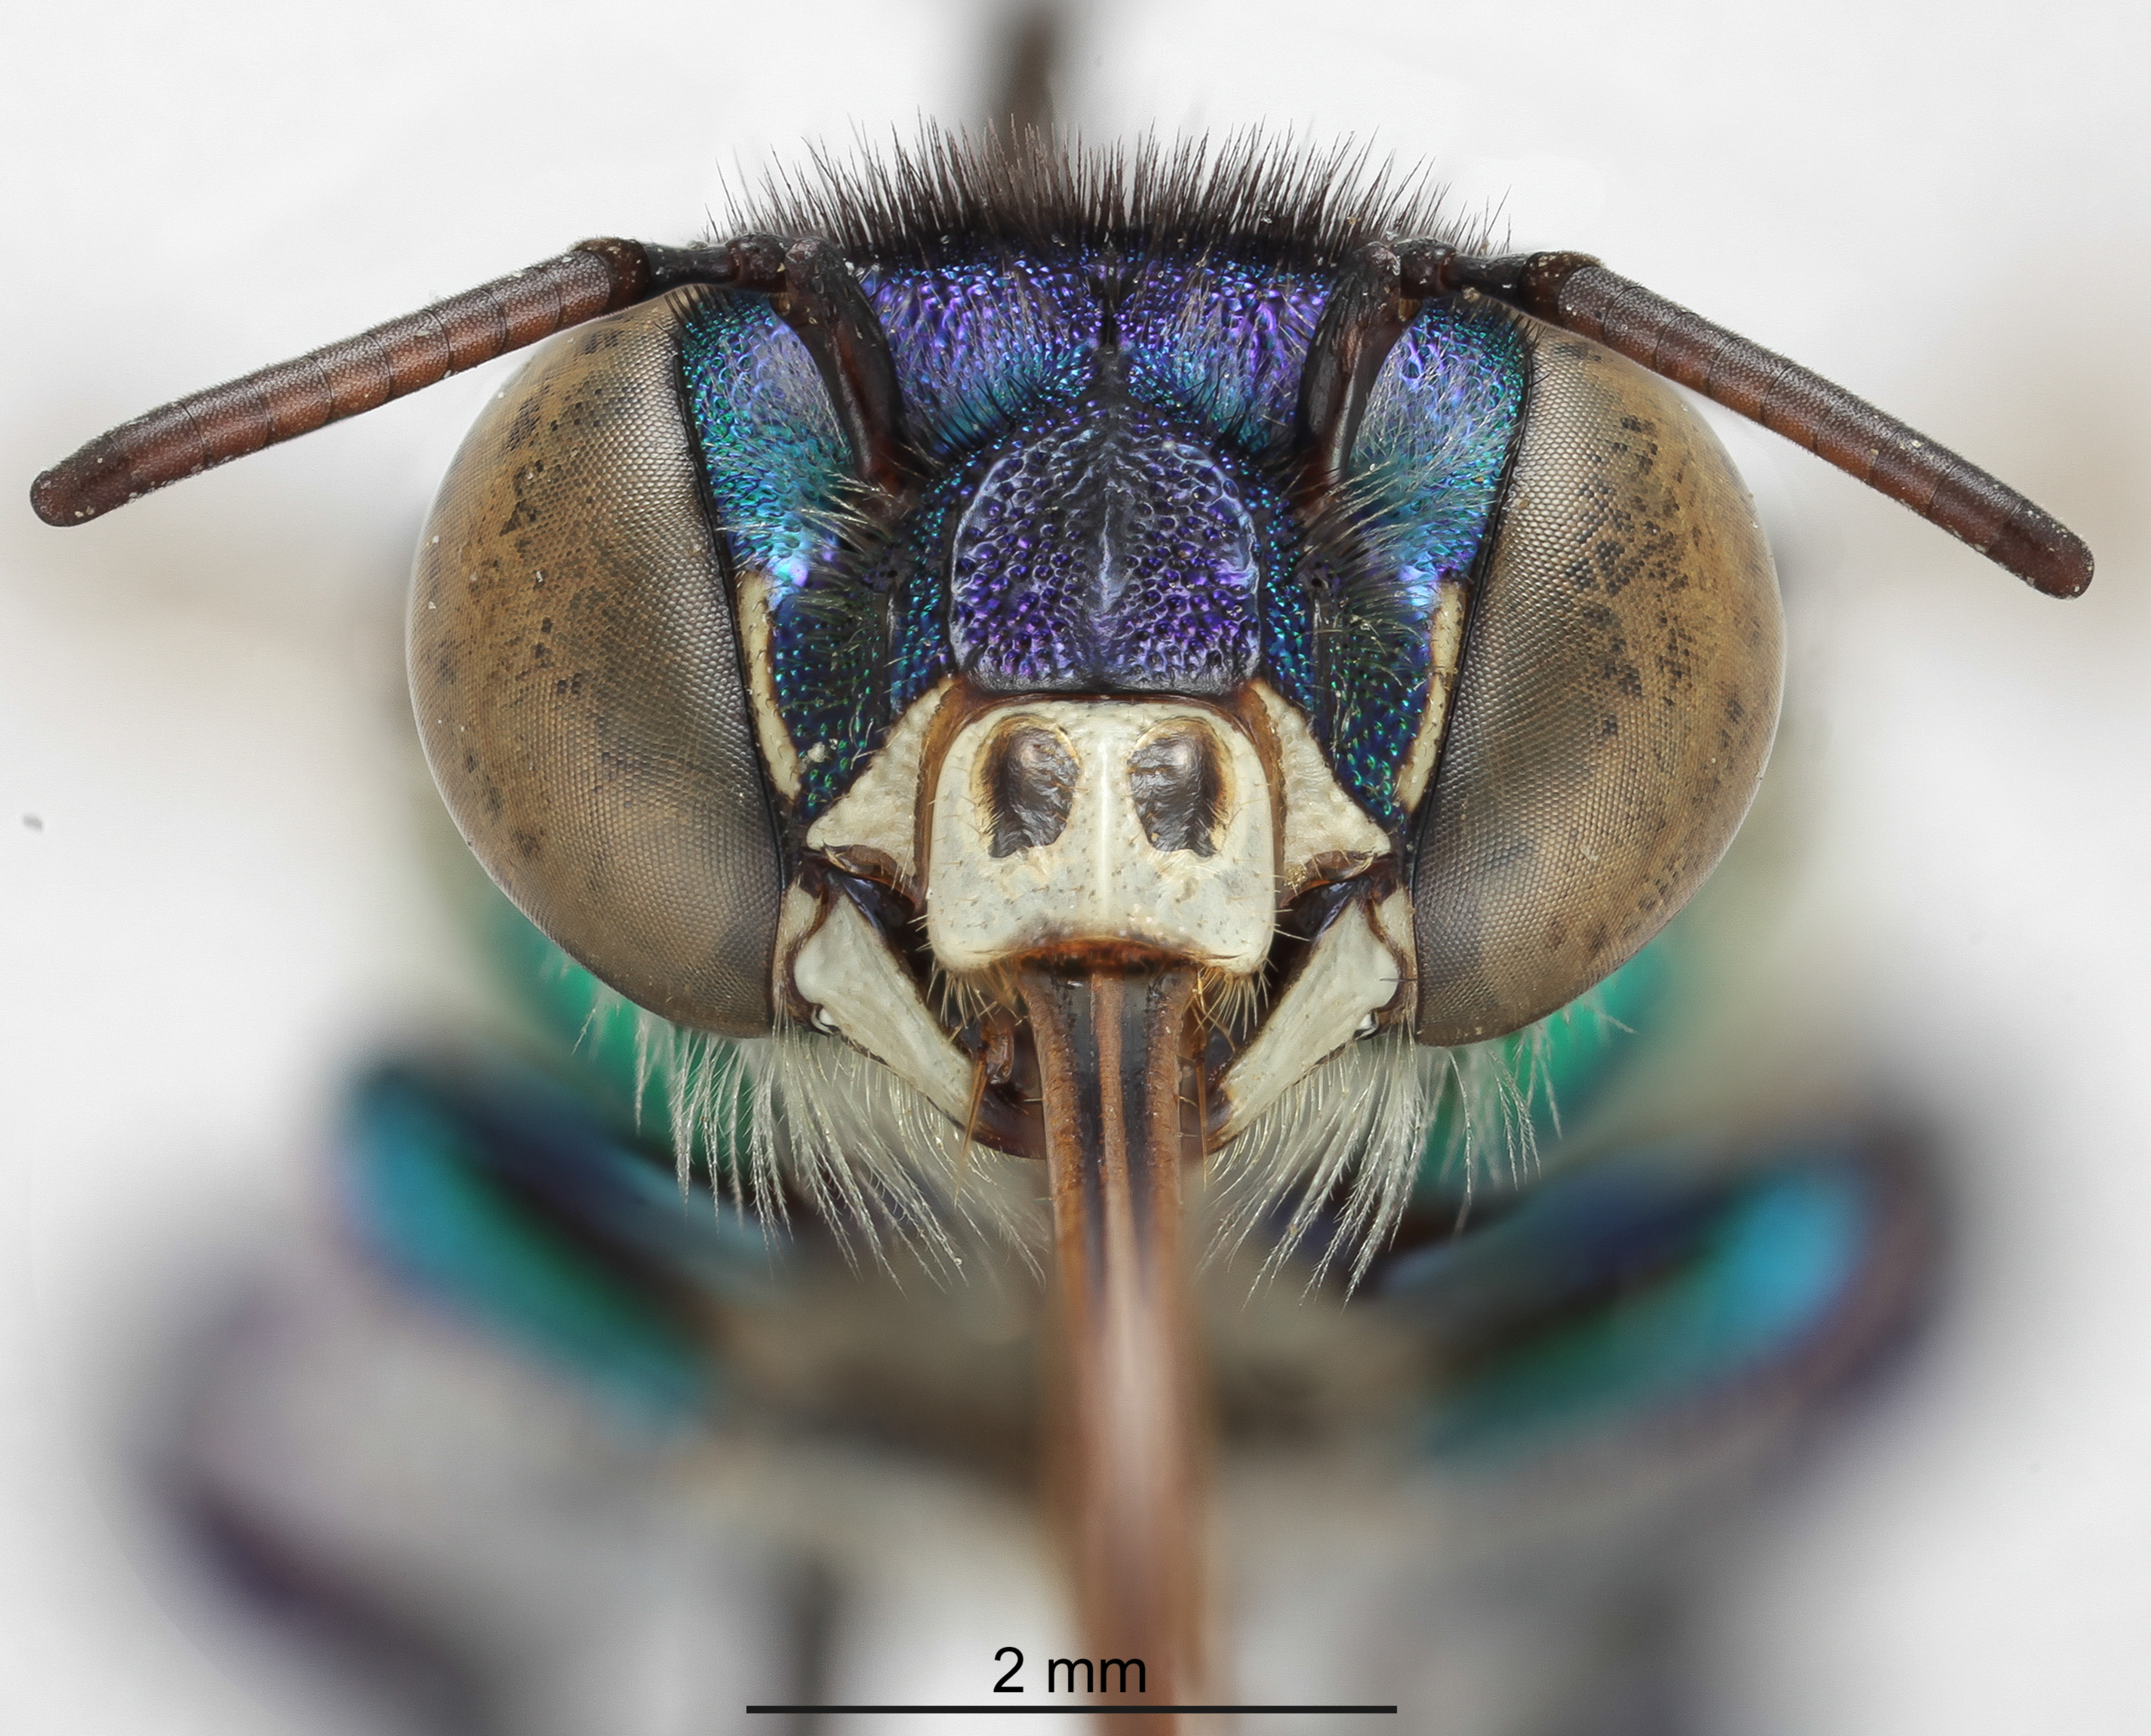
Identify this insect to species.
Euglossa mourei
